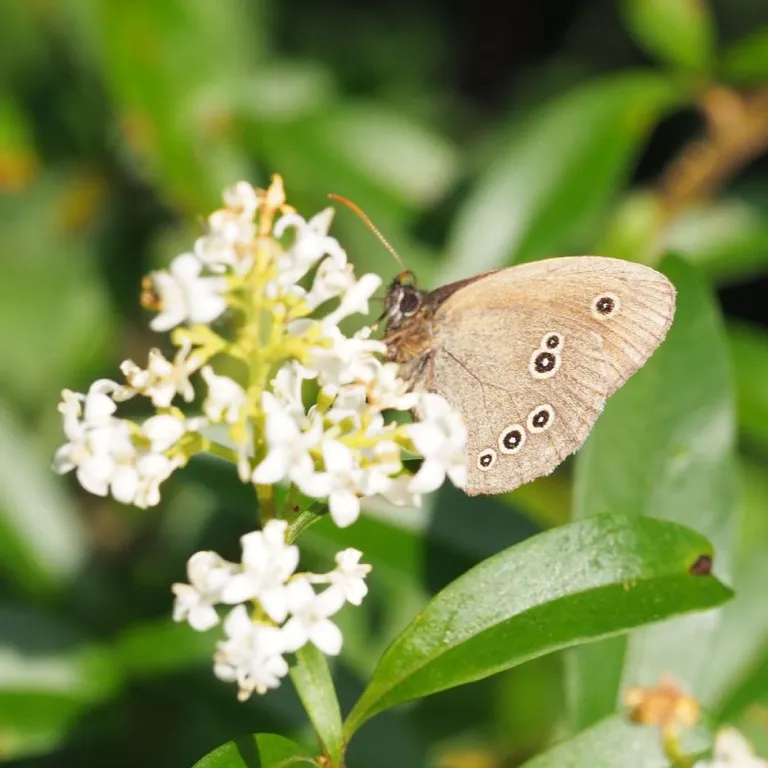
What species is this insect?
Aphantopus hyperantus
